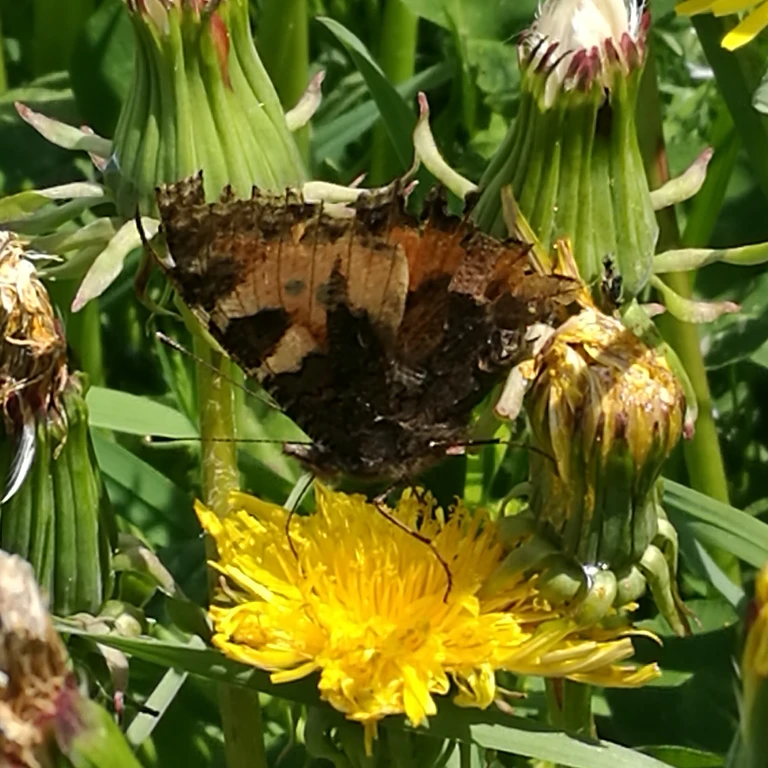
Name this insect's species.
Aglais urticae
